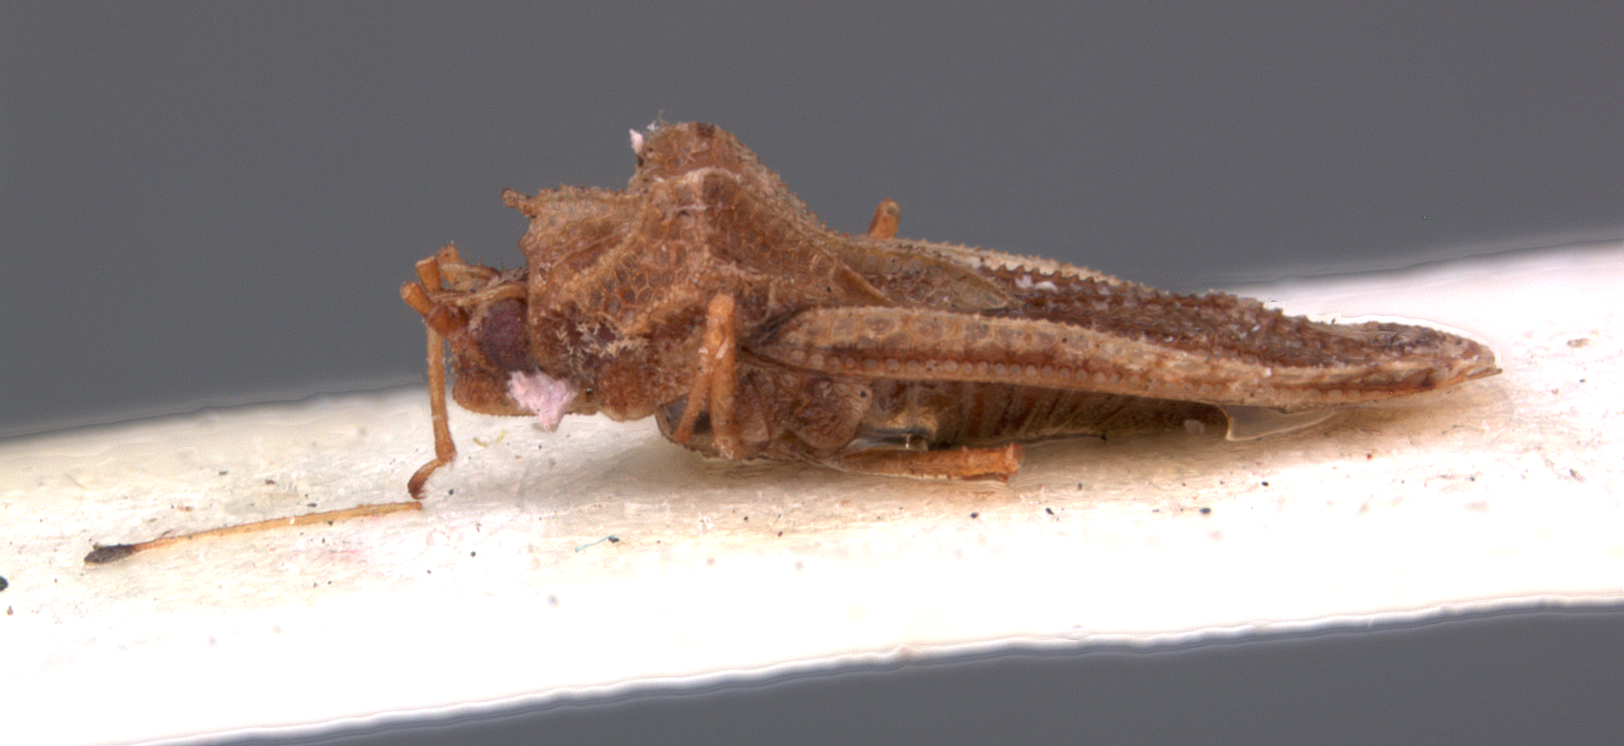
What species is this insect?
Furcilliger orestes
